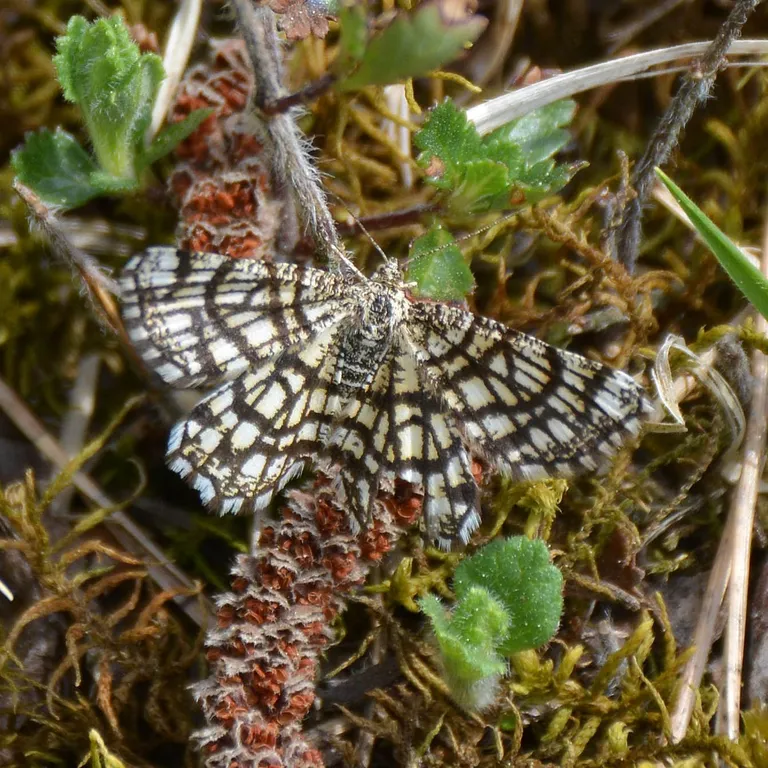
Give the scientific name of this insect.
Chiasmia clathrata
